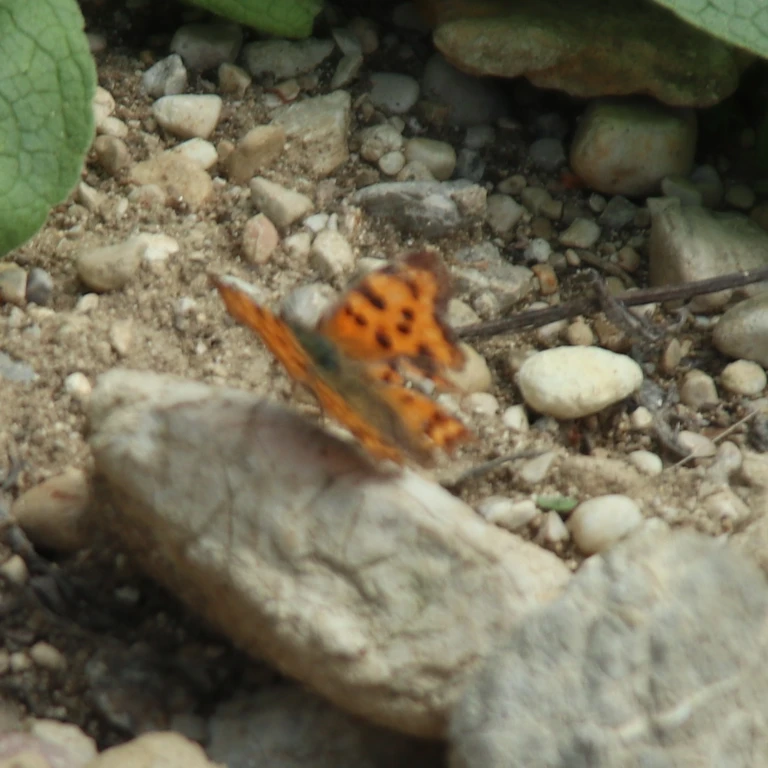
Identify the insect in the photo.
Polygonia c-album
